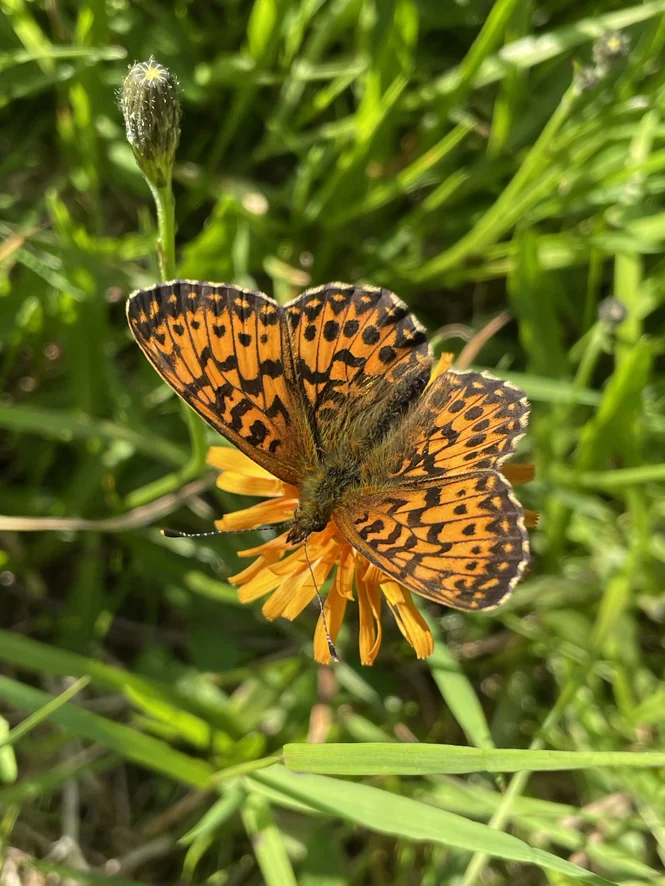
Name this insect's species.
Boloria titania
